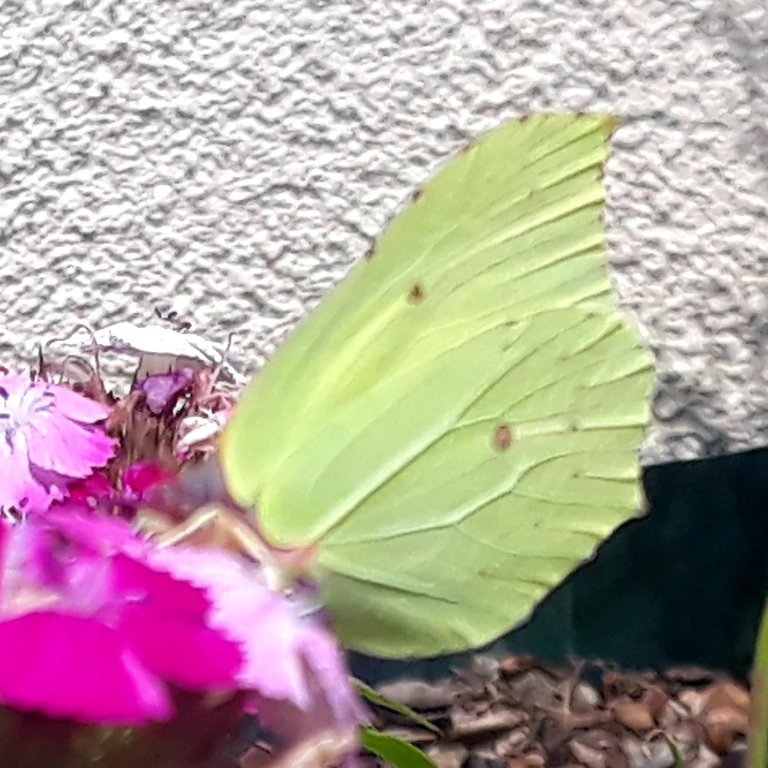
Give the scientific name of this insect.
Gonepteryx rhamni
